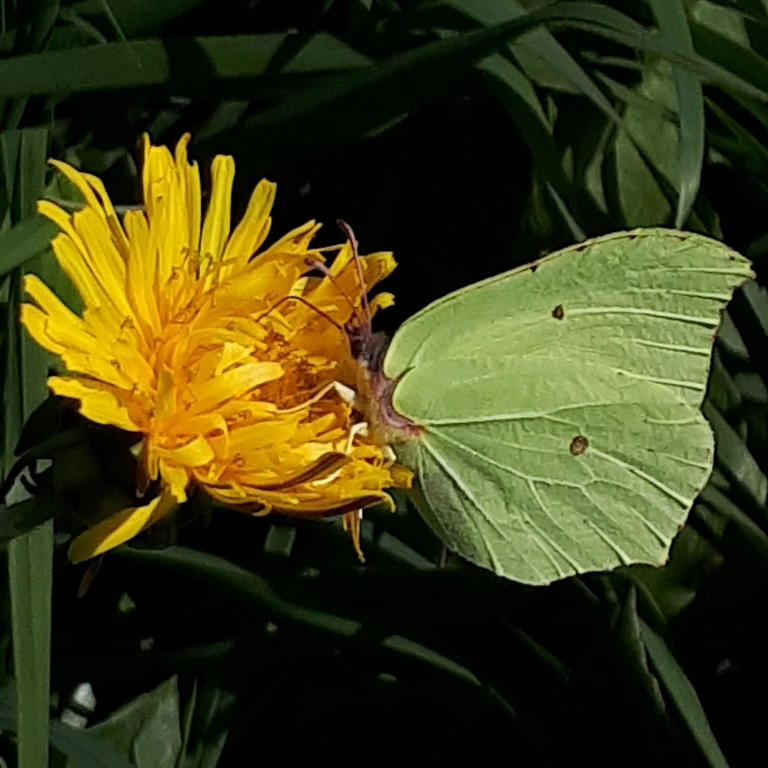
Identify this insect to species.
Gonepteryx rhamni
